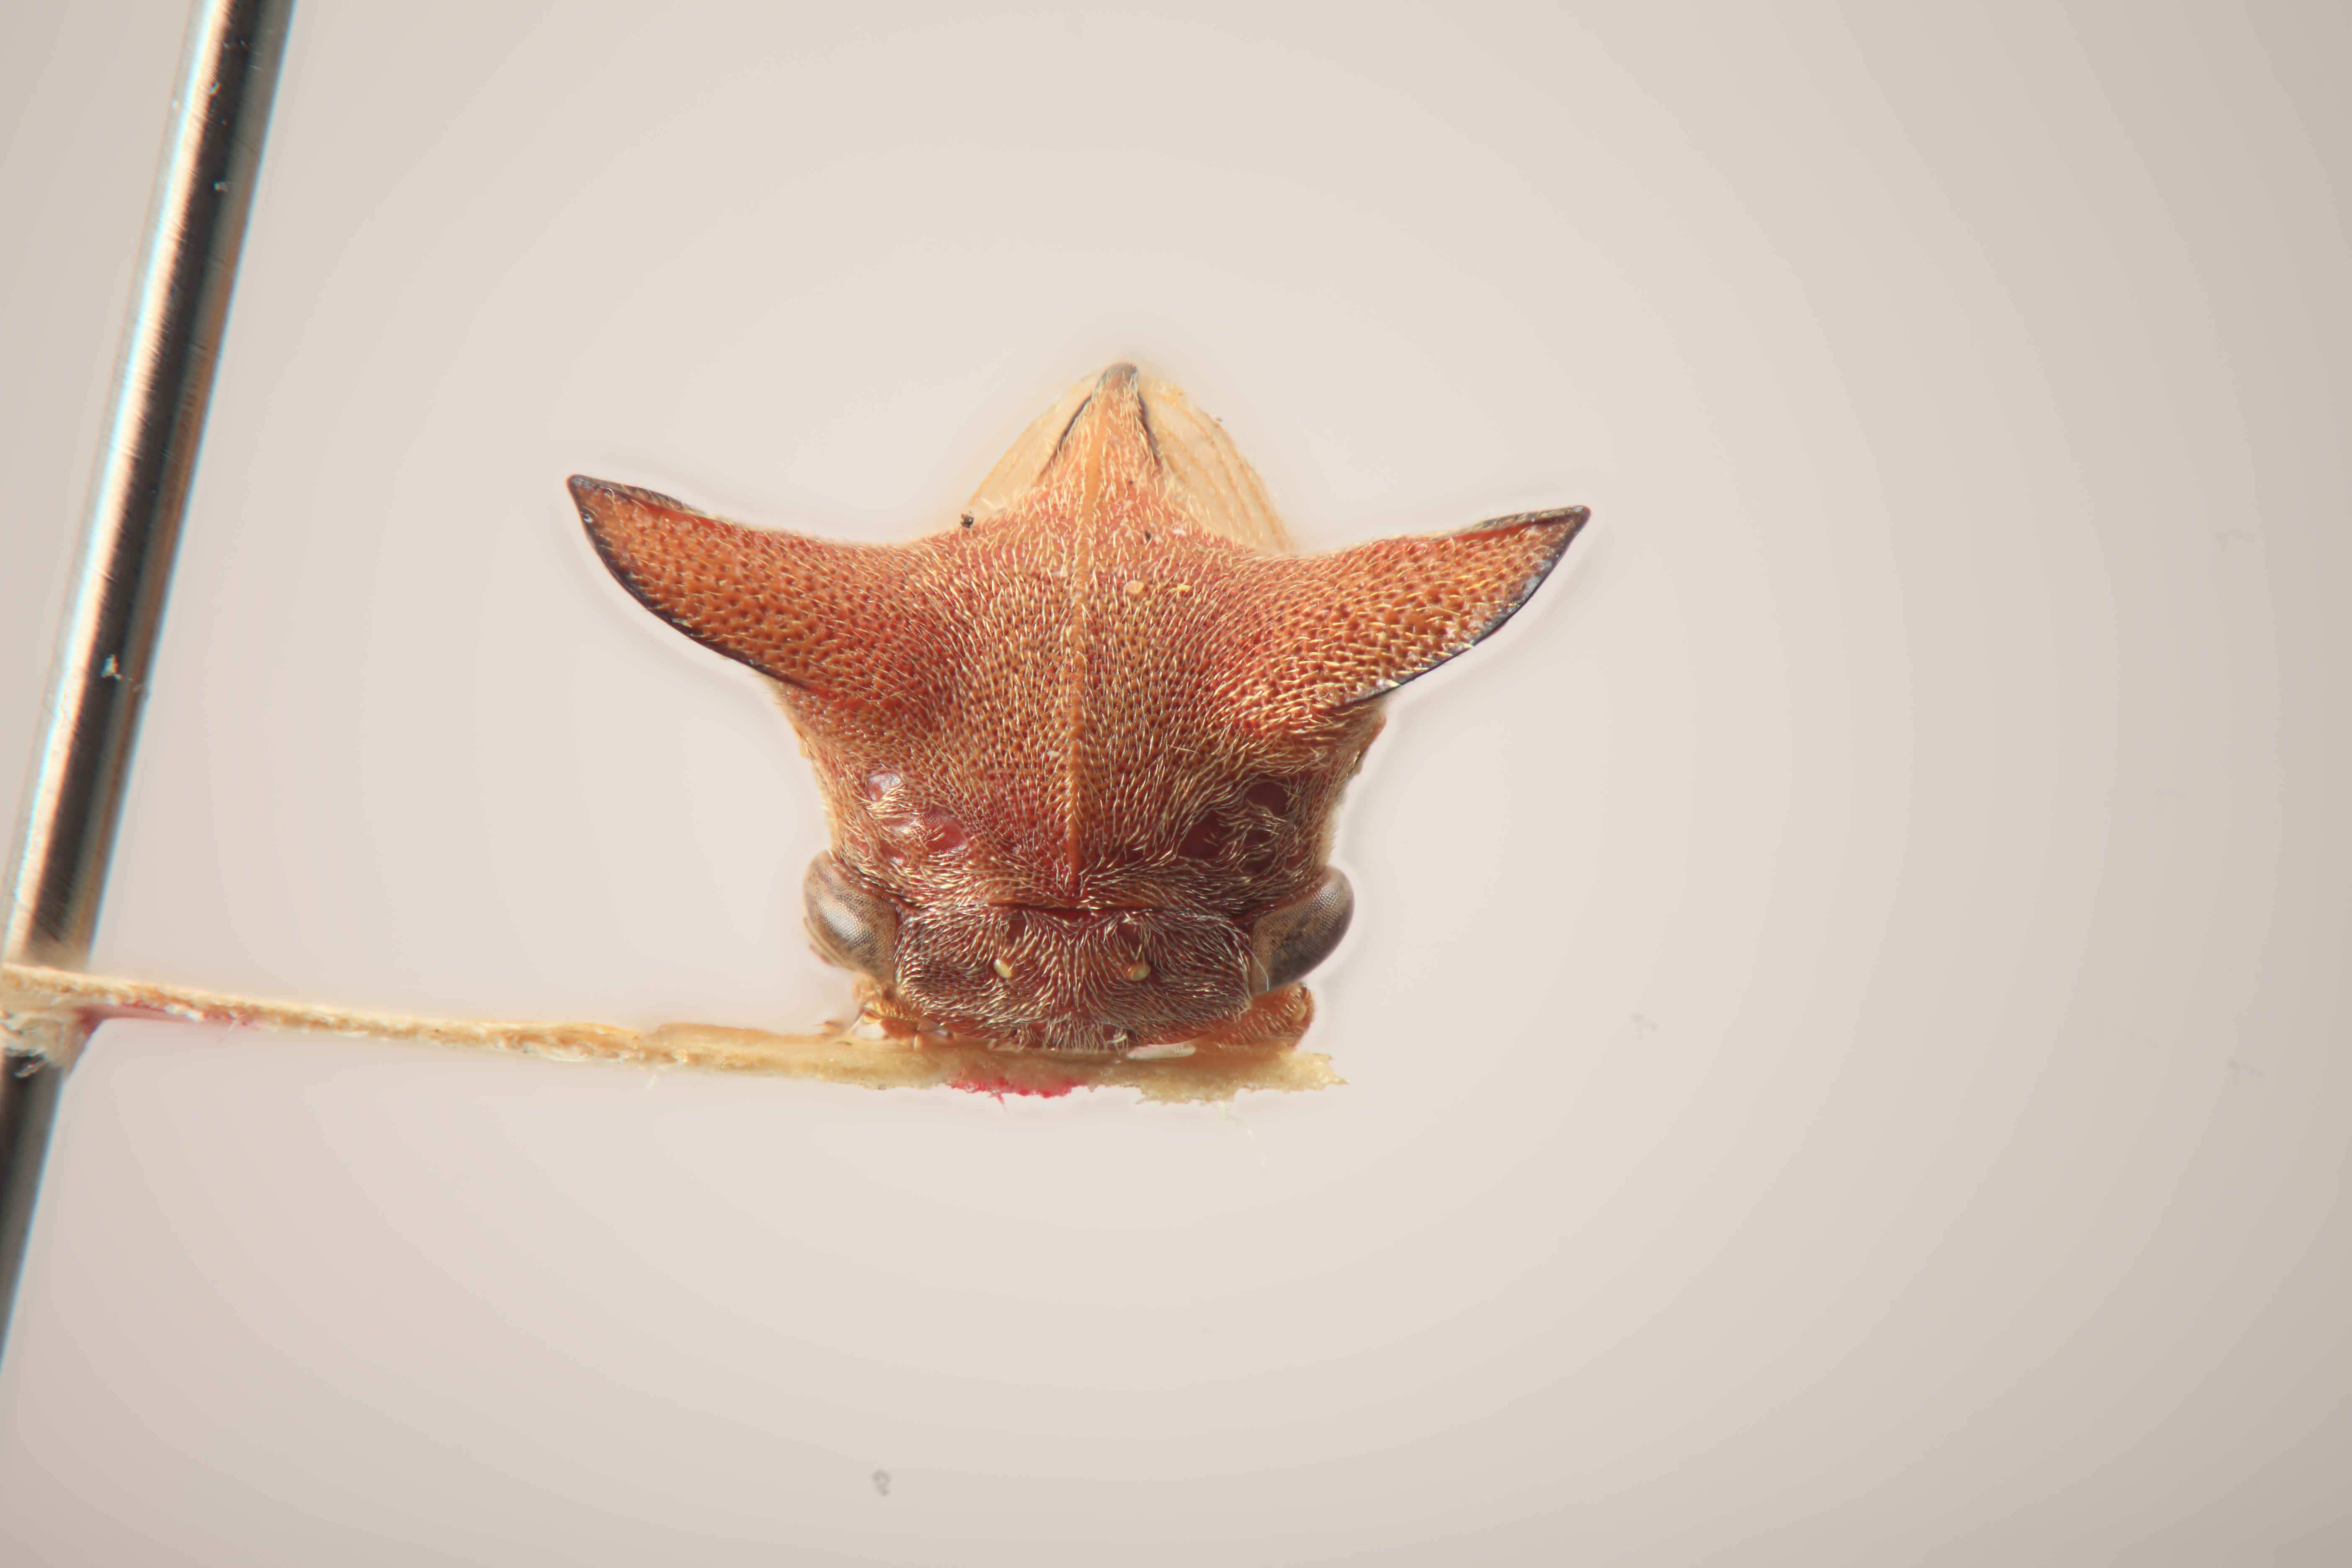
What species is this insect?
Tricentrus amplicornis
